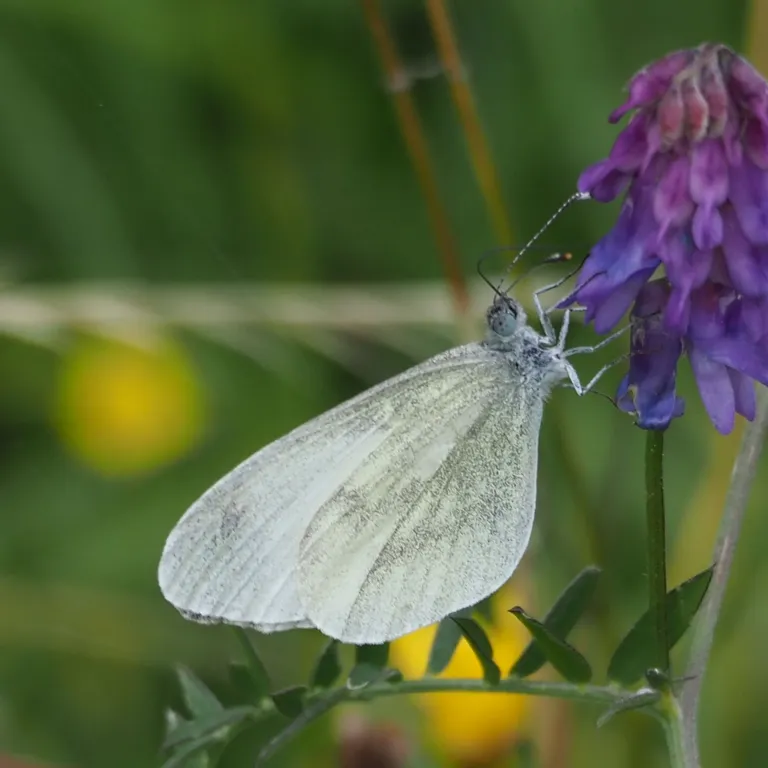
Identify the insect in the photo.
Leptidea sinapis/juvernica
